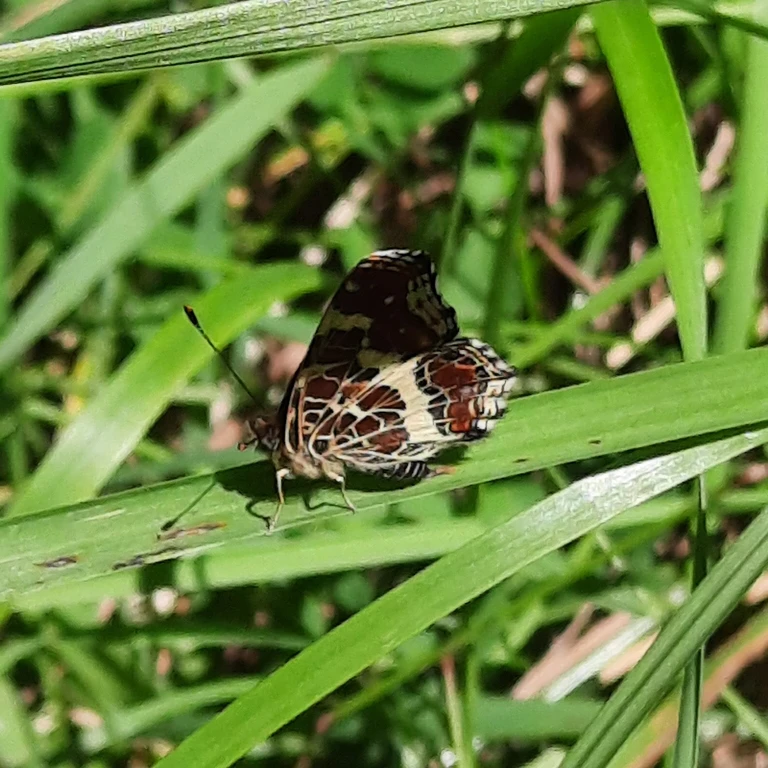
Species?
Araschnia levana
